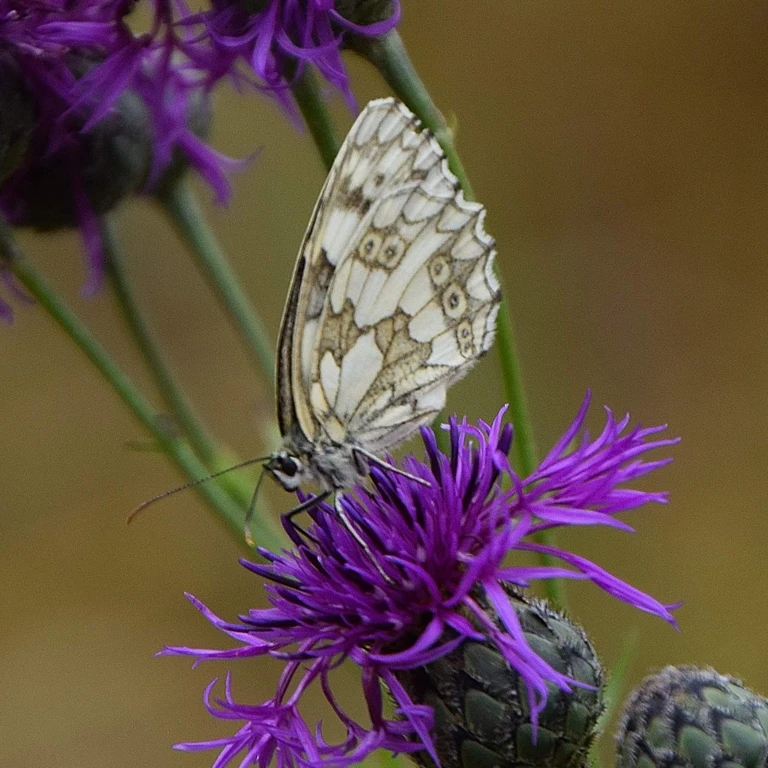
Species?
Melanargia galathea
